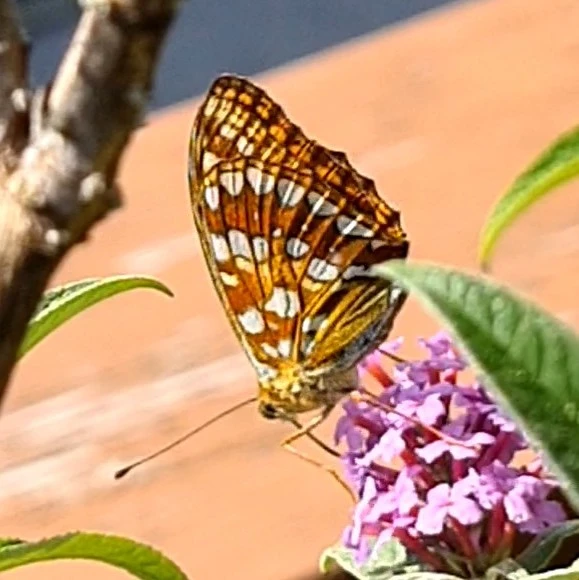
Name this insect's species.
Fabriciana adippe
